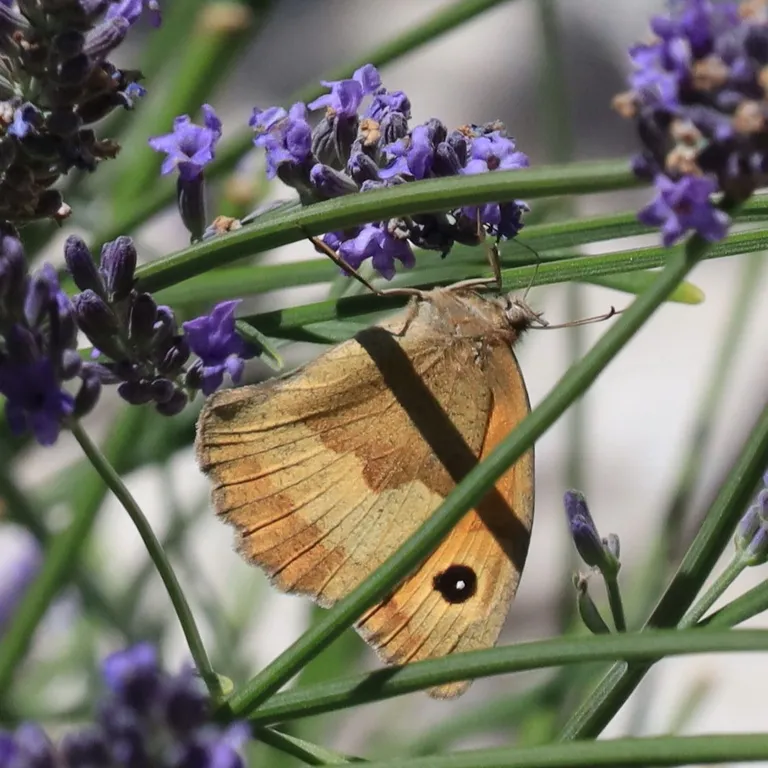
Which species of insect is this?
Maniola jurtina
